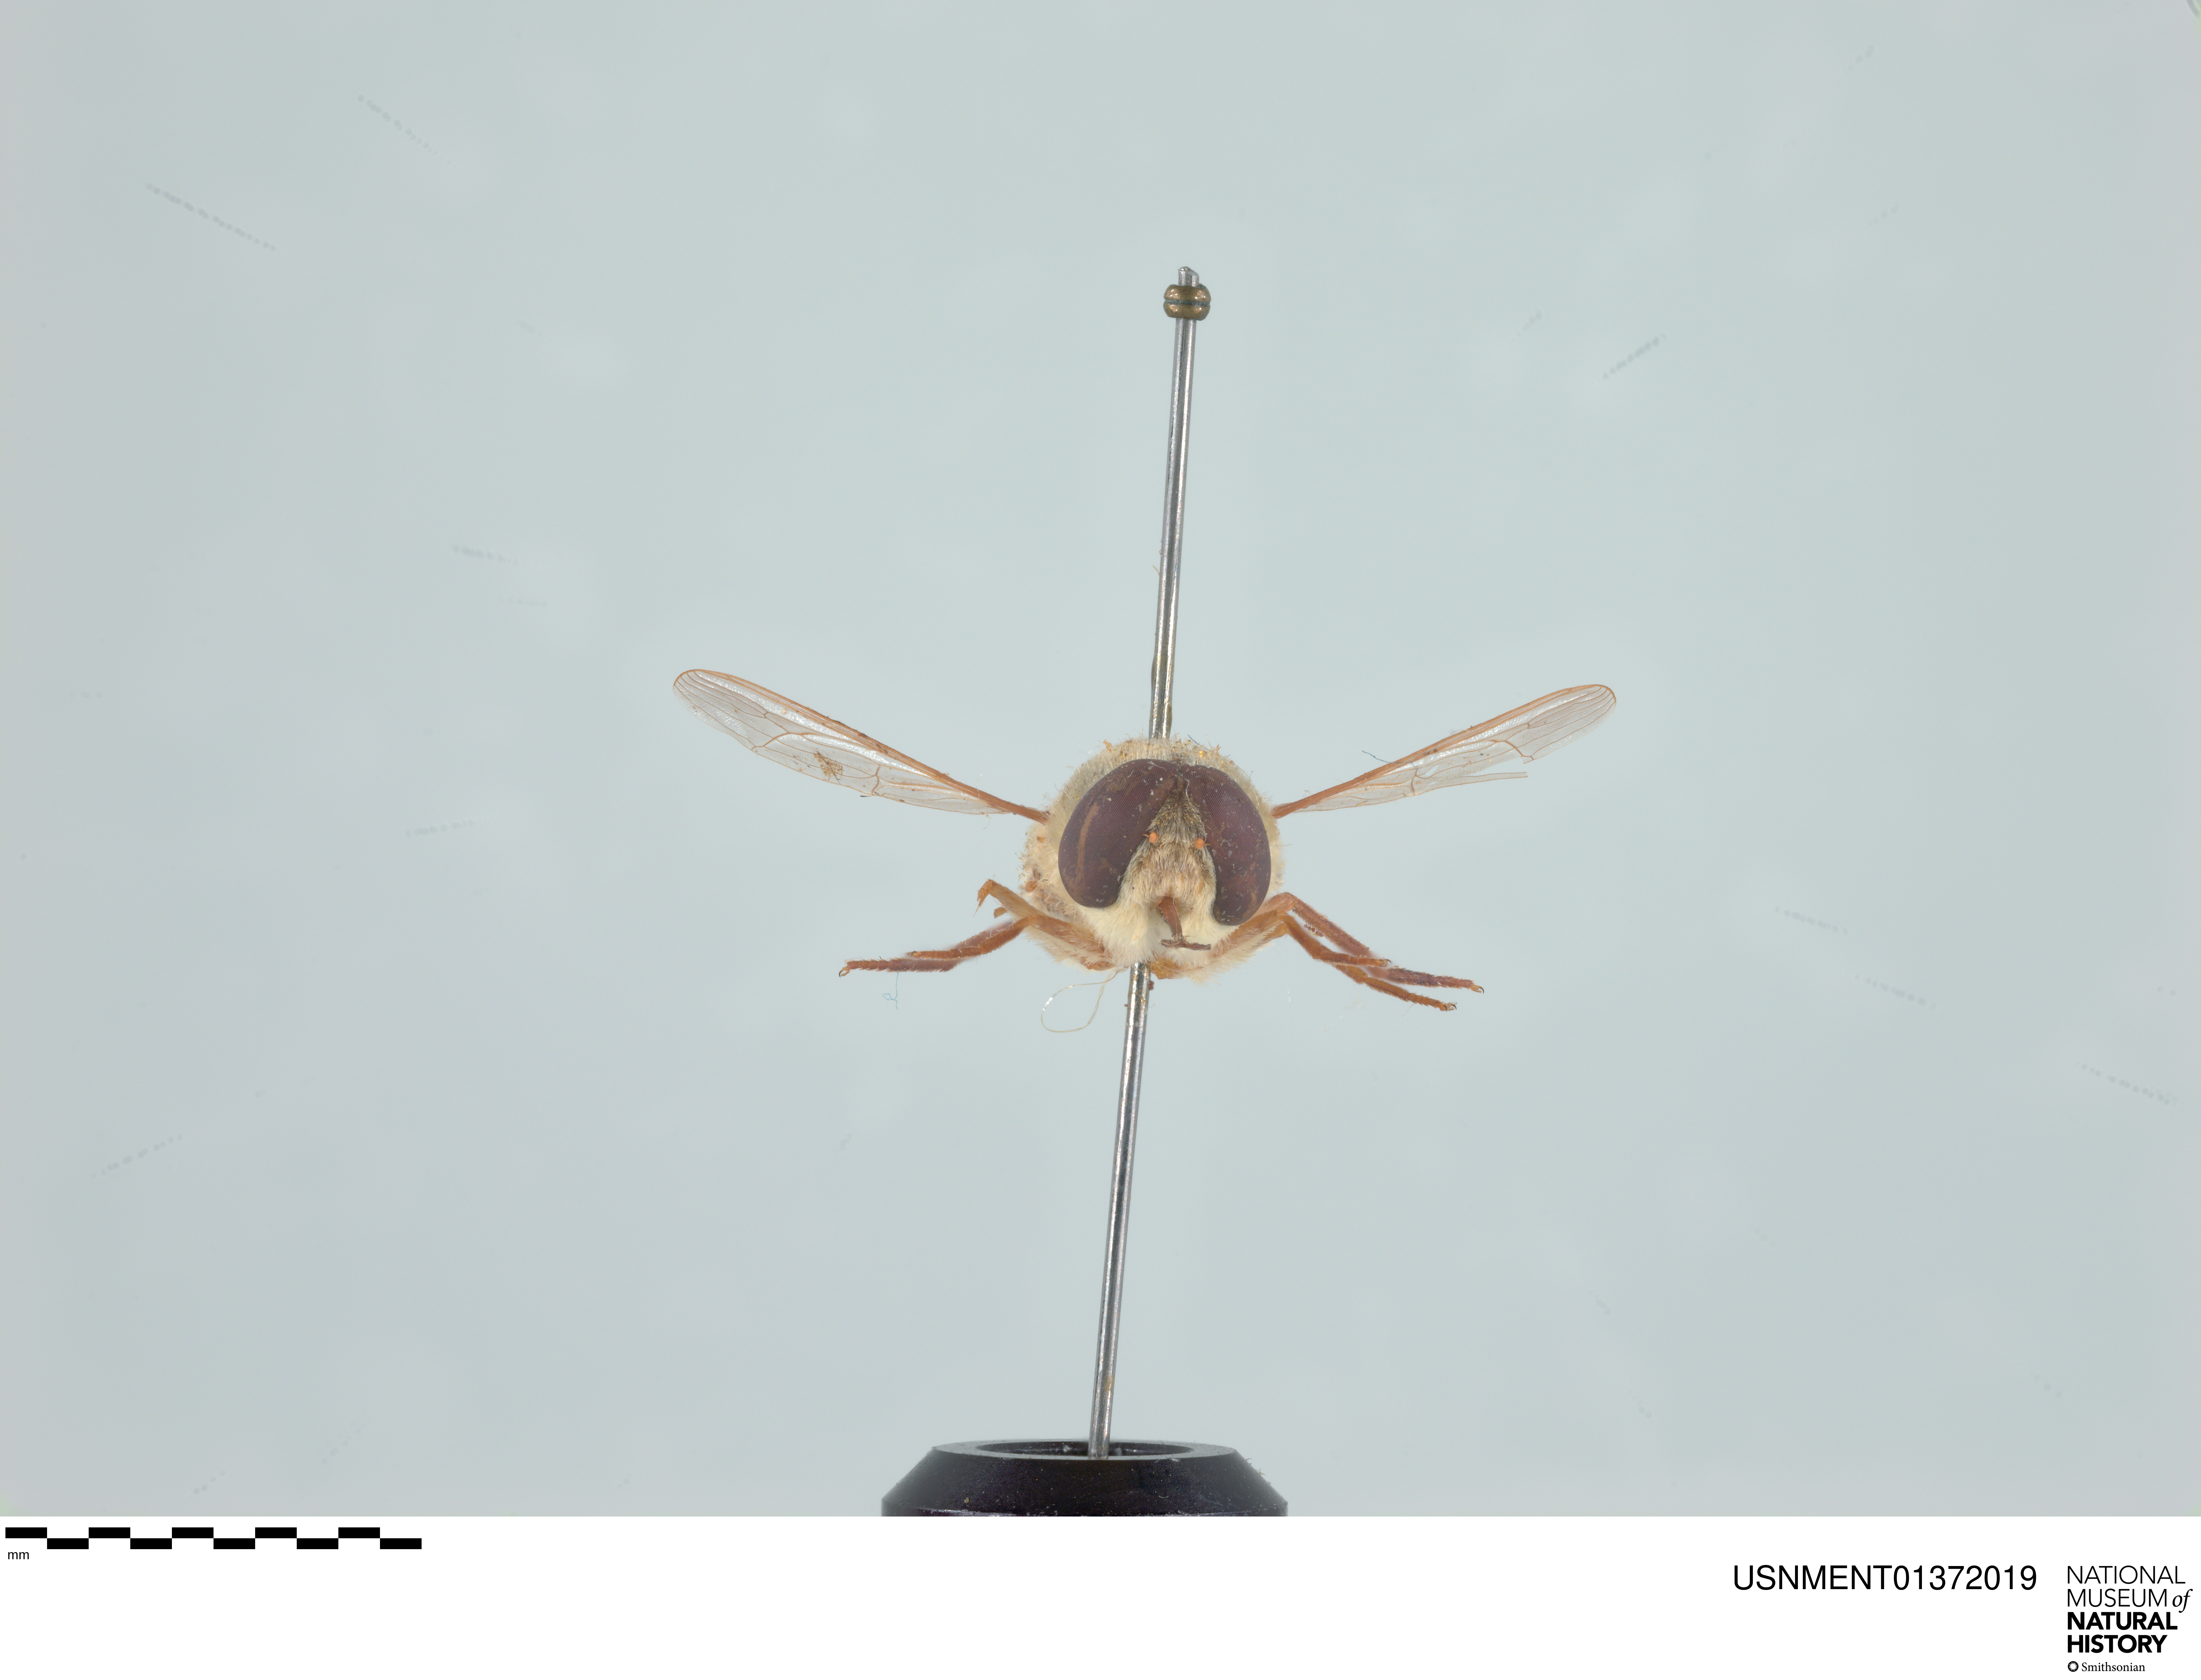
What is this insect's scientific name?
Neorhynchocephalus volaticus
